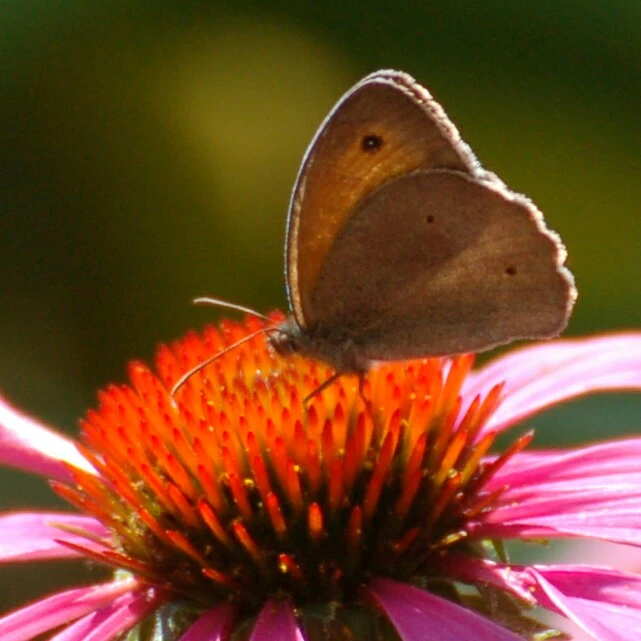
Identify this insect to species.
Maniola jurtina
